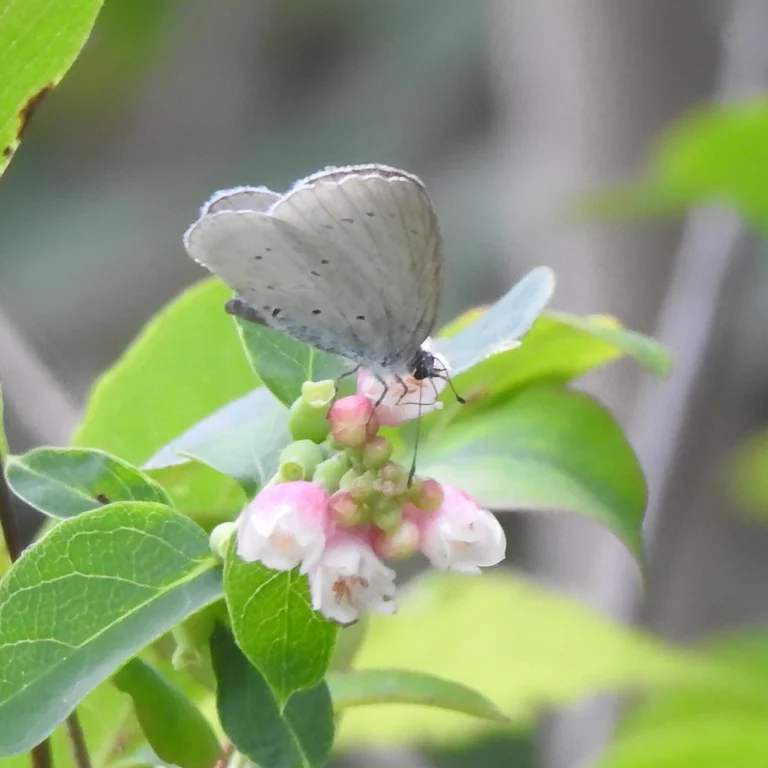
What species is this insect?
Celastrina argiolus
